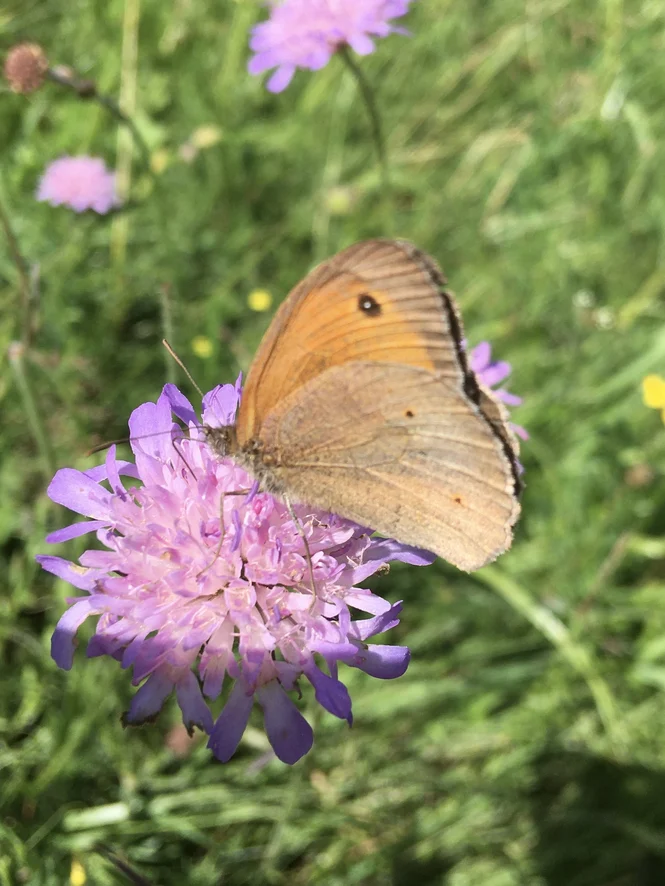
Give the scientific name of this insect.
Maniola jurtina
